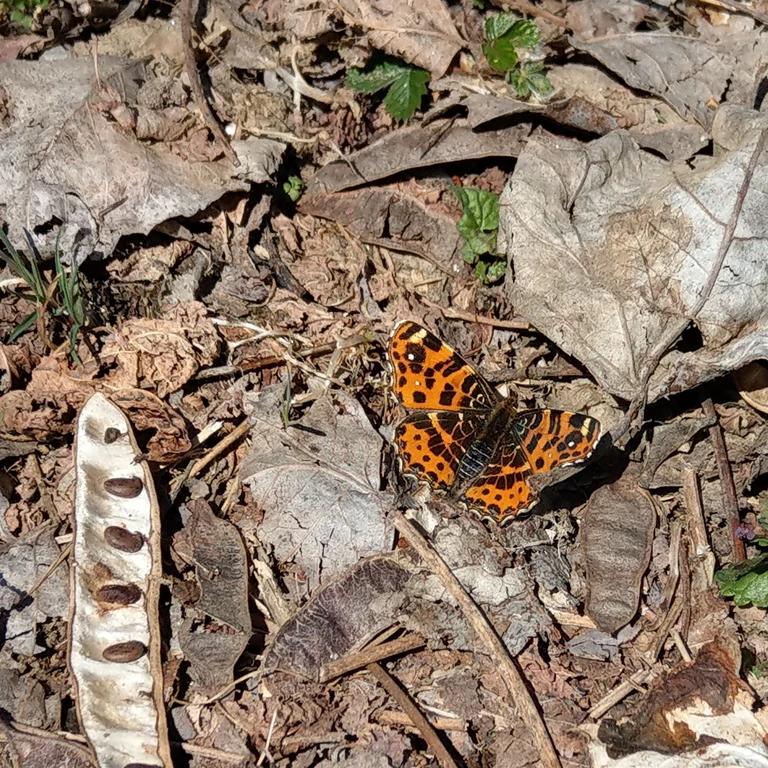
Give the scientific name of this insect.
Araschnia levana
